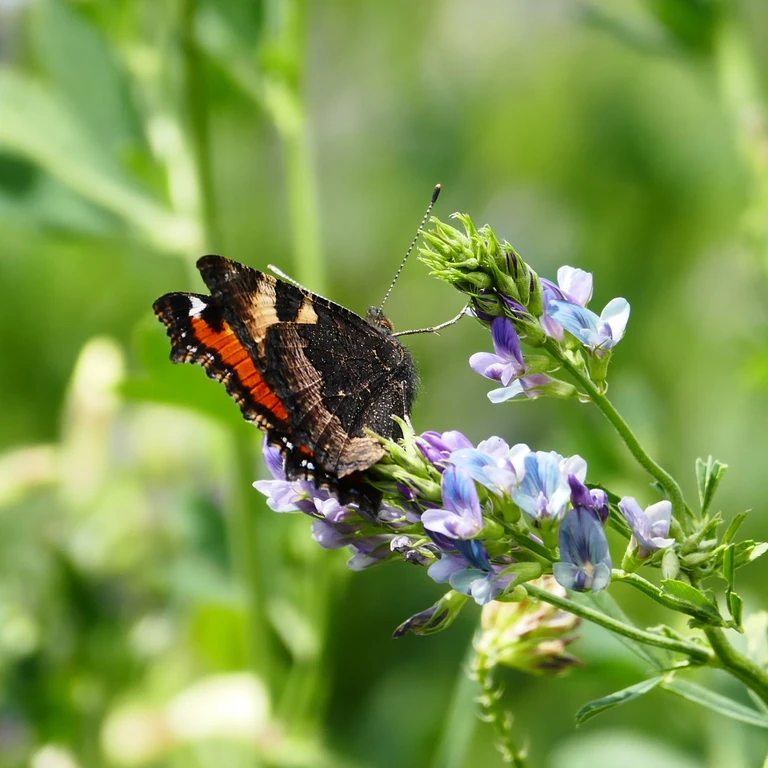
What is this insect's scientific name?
Aglais urticae
